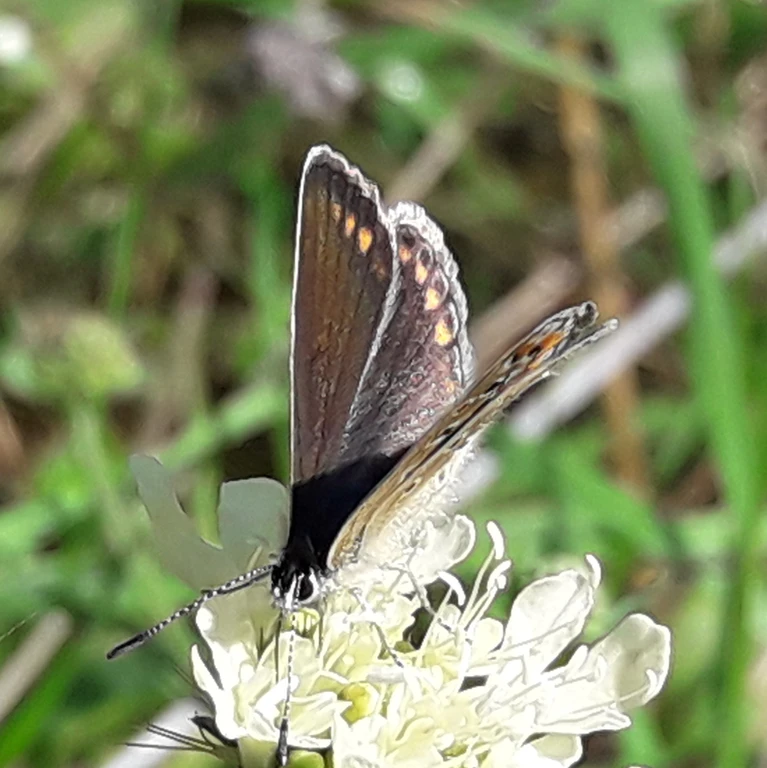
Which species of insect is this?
Polyommatus icarus
